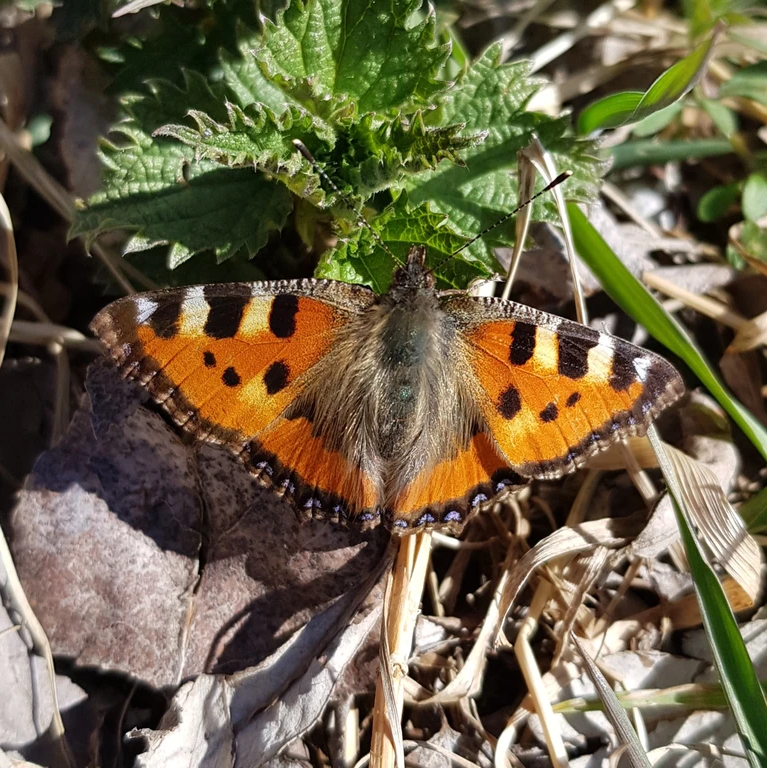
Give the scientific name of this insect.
Aglais urticae
